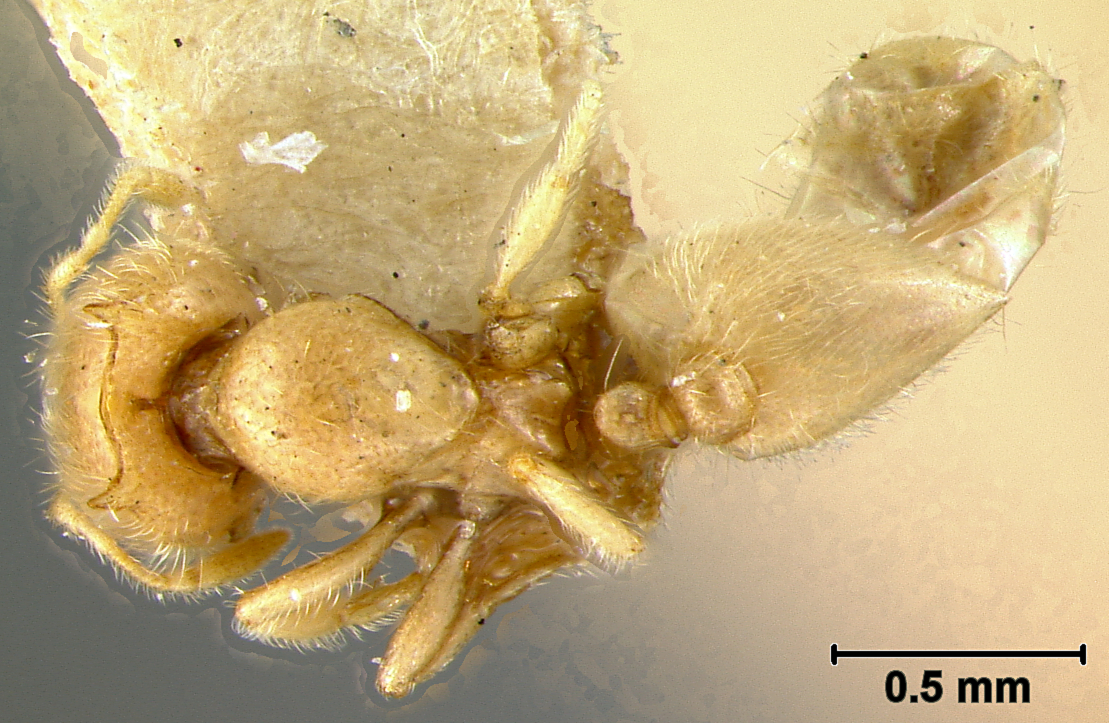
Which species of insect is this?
Oligomyrmex capreolus
